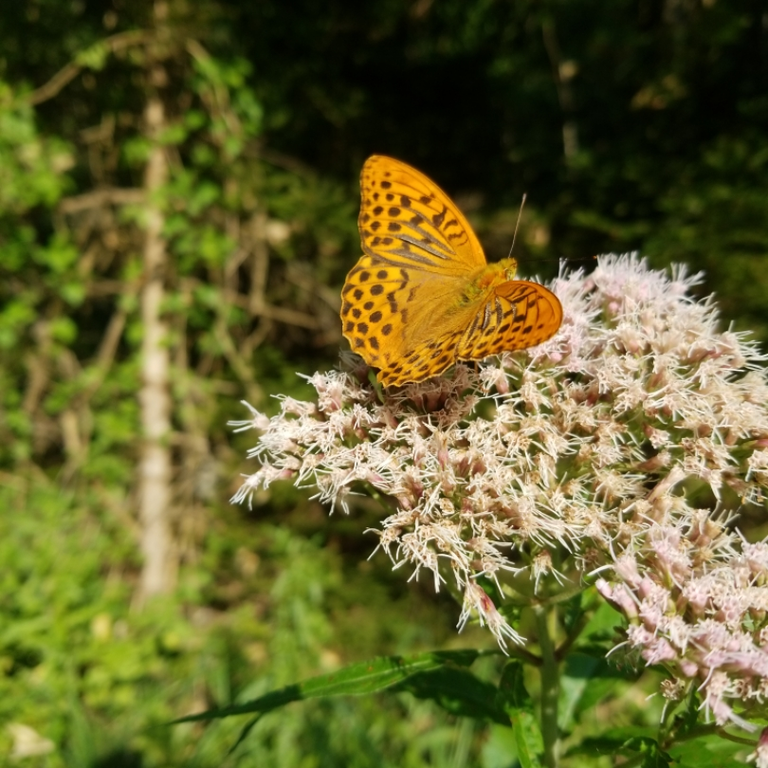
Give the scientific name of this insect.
Argynnis paphia
